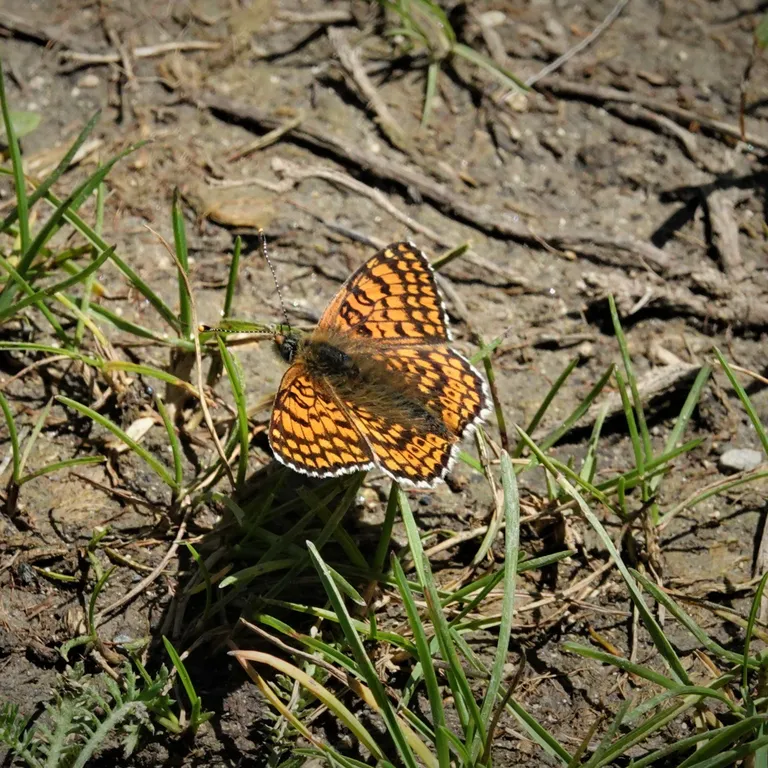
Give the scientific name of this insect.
Melitaea cinxia
